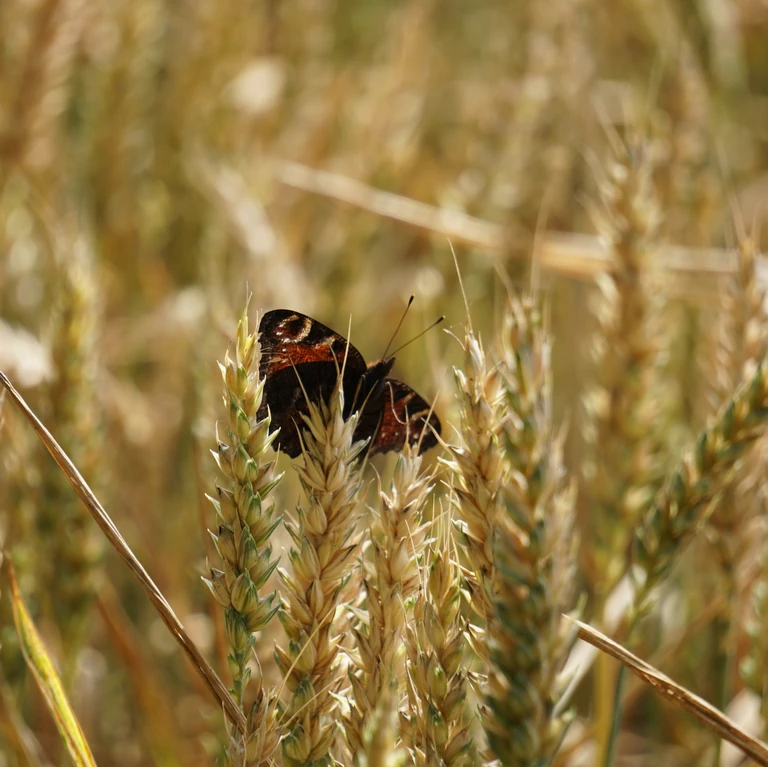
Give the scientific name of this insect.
Aglais io
